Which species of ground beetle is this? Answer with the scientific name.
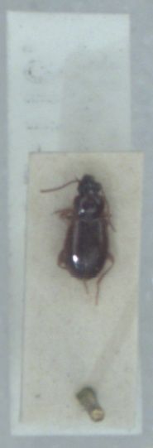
Trechus obtusus
